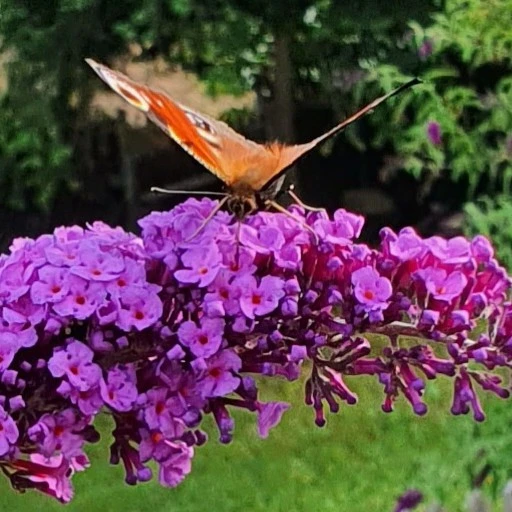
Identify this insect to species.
Aglais io
